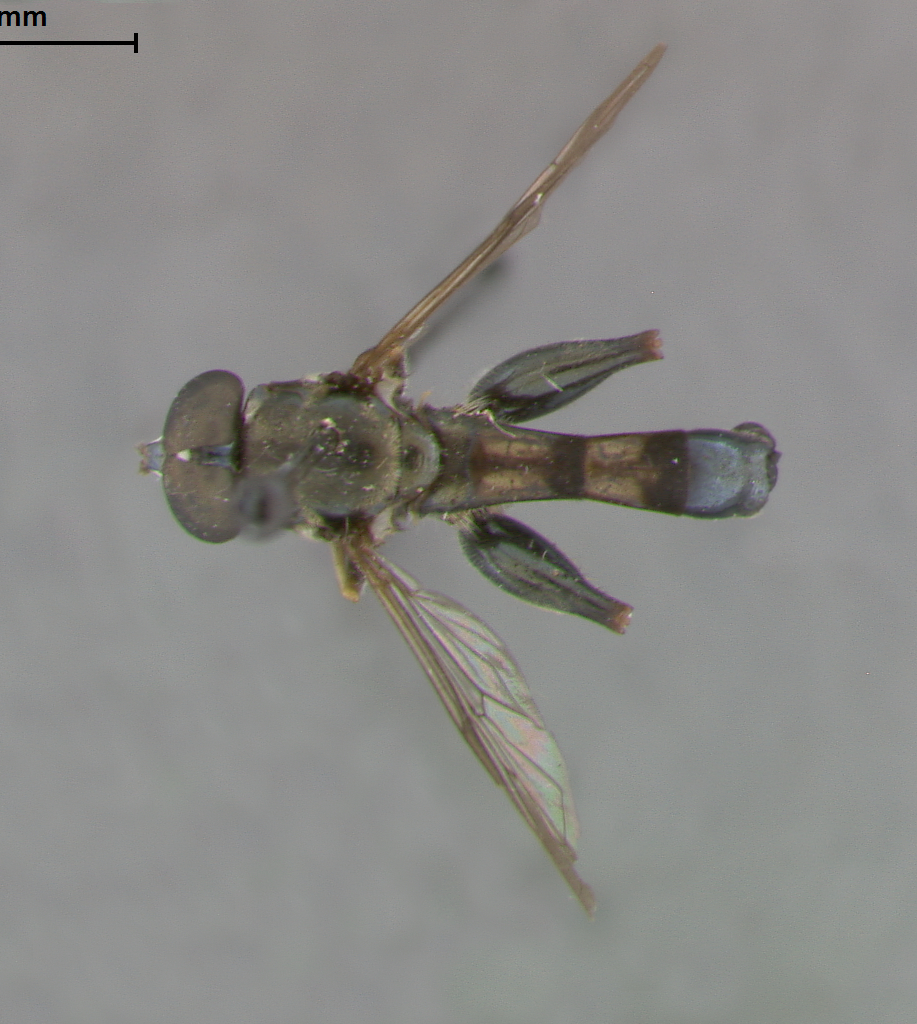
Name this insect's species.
Planes schildi
